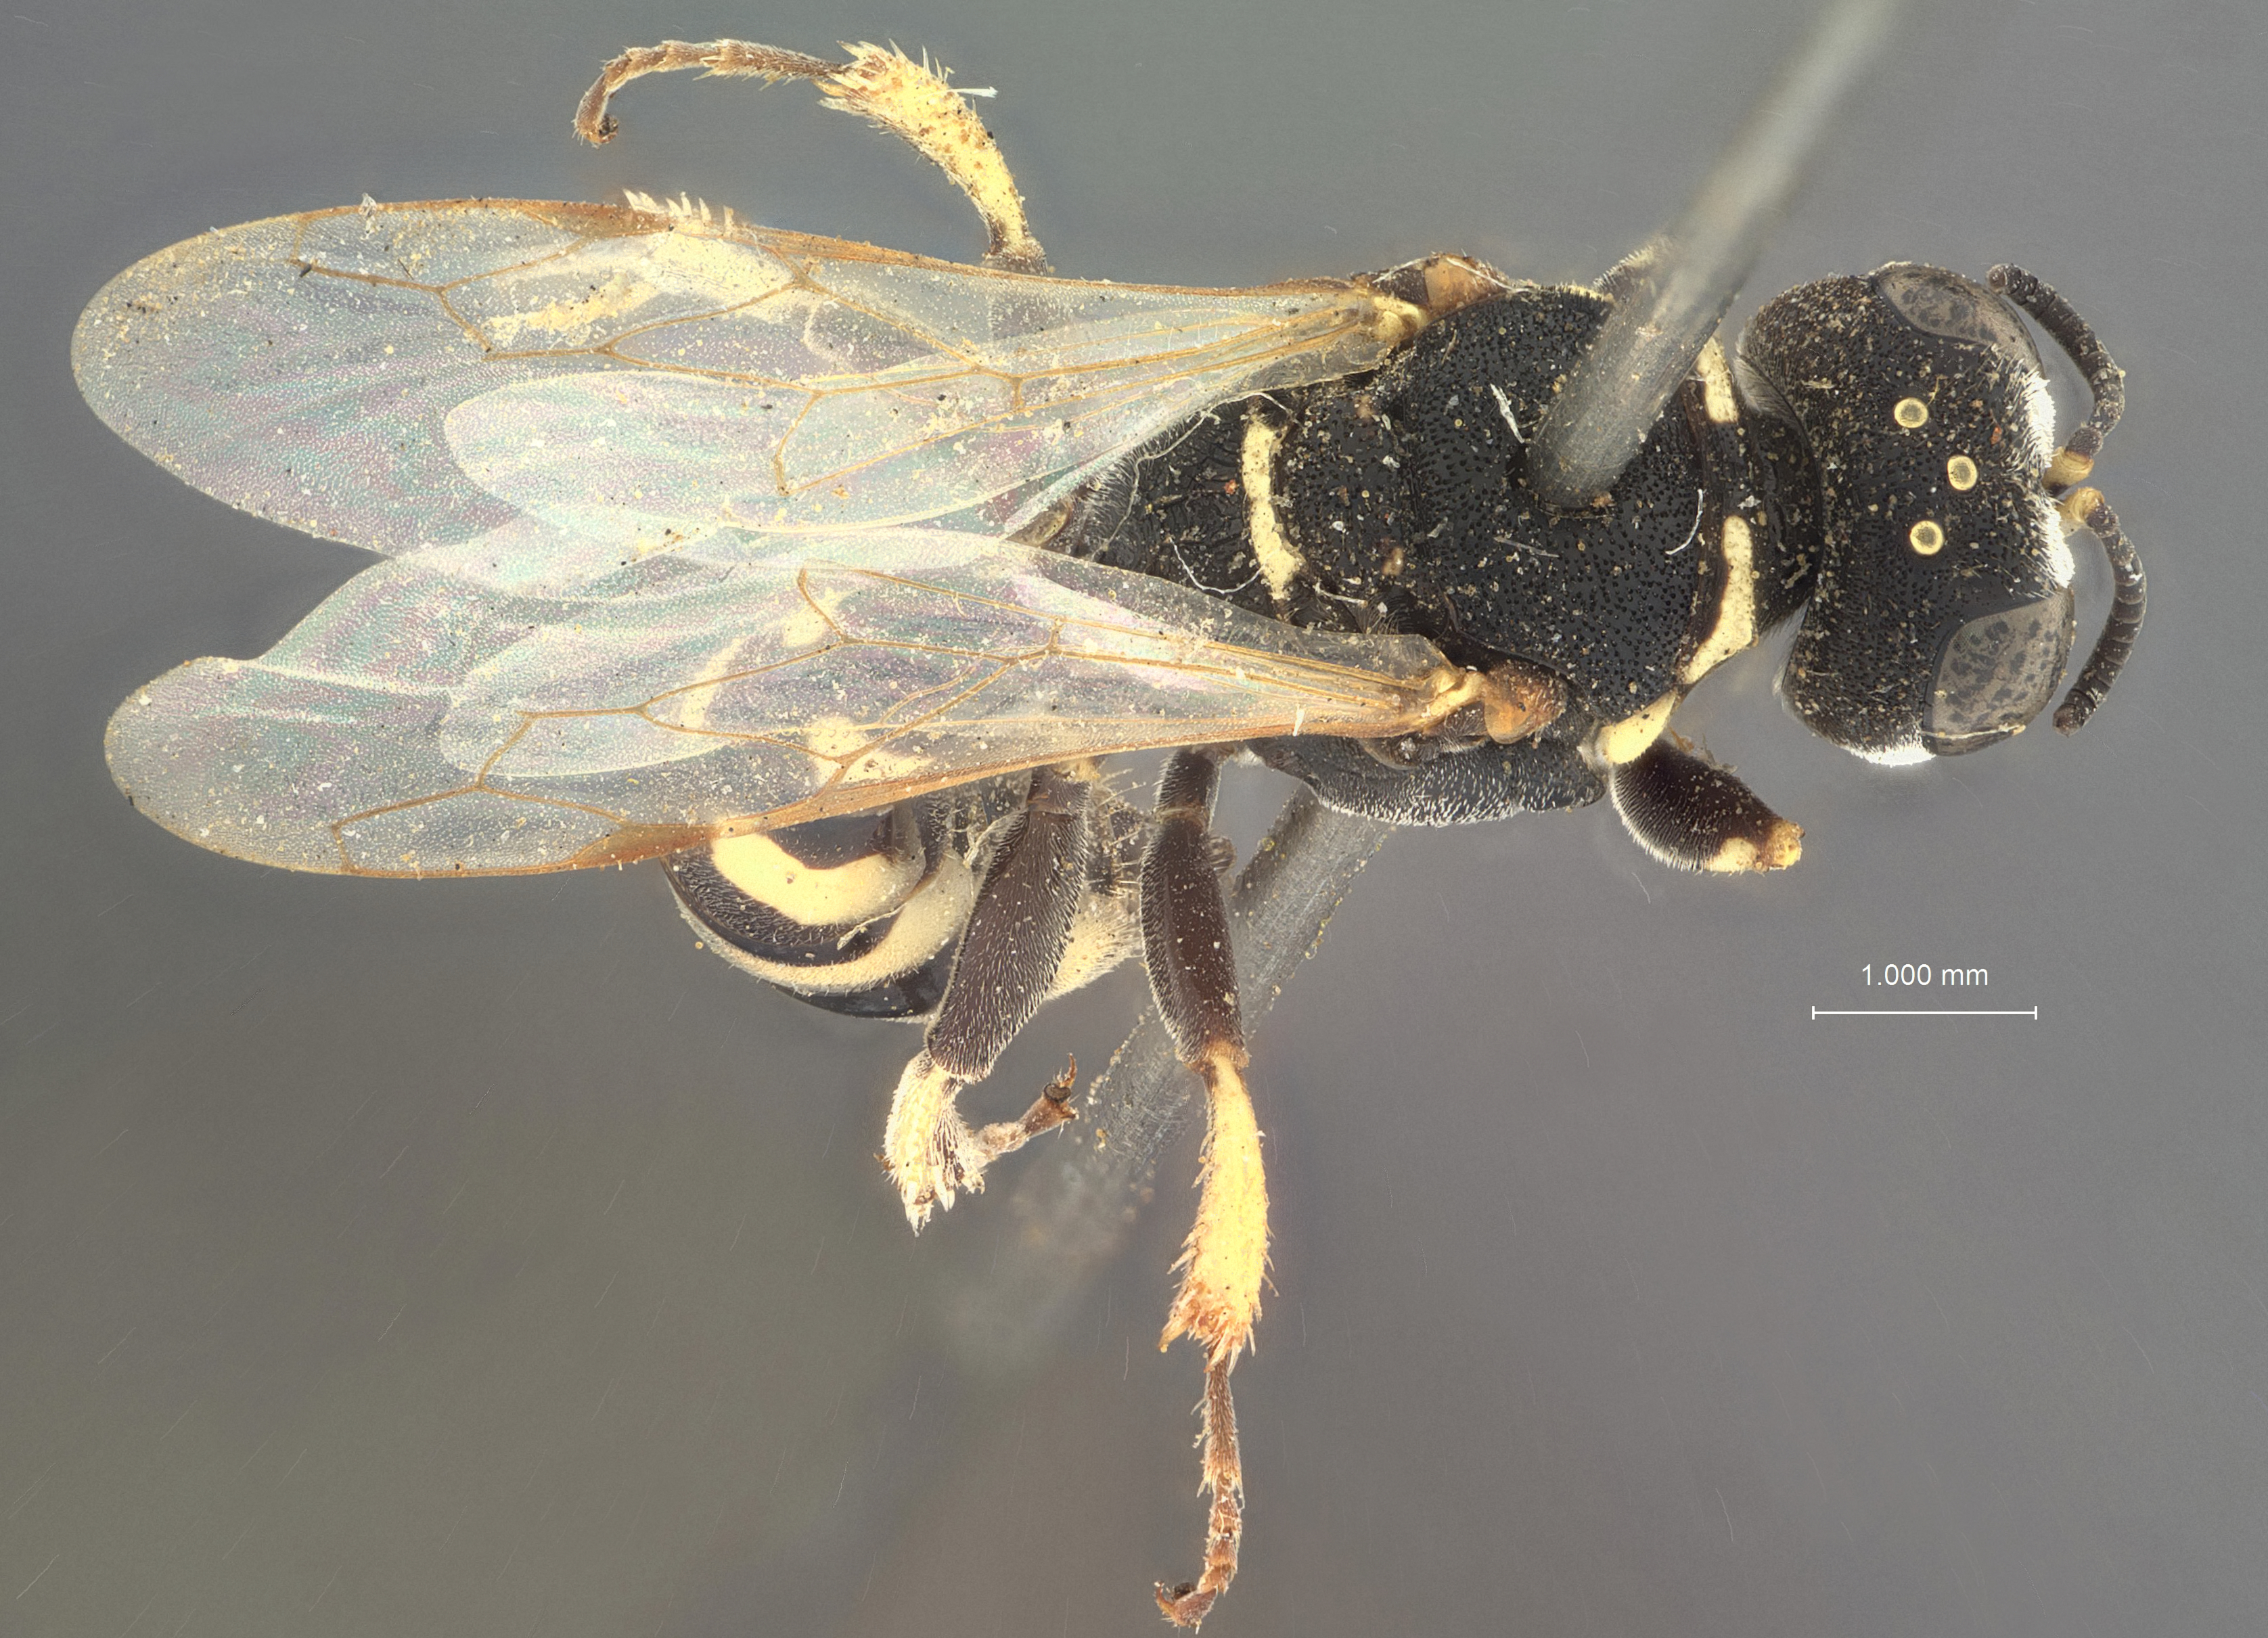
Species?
Crabro lacteipennis
